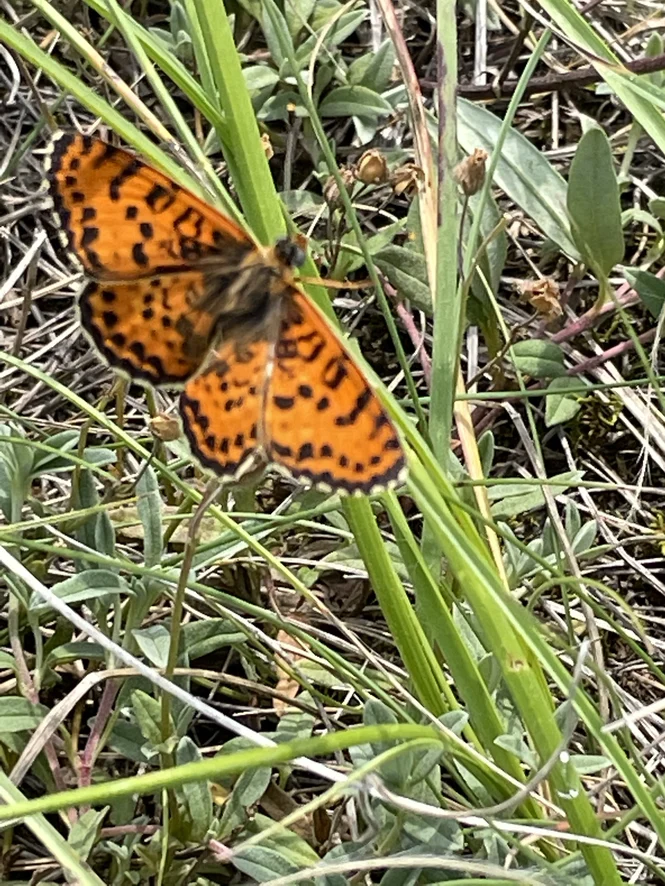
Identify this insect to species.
Melitaea didyma
